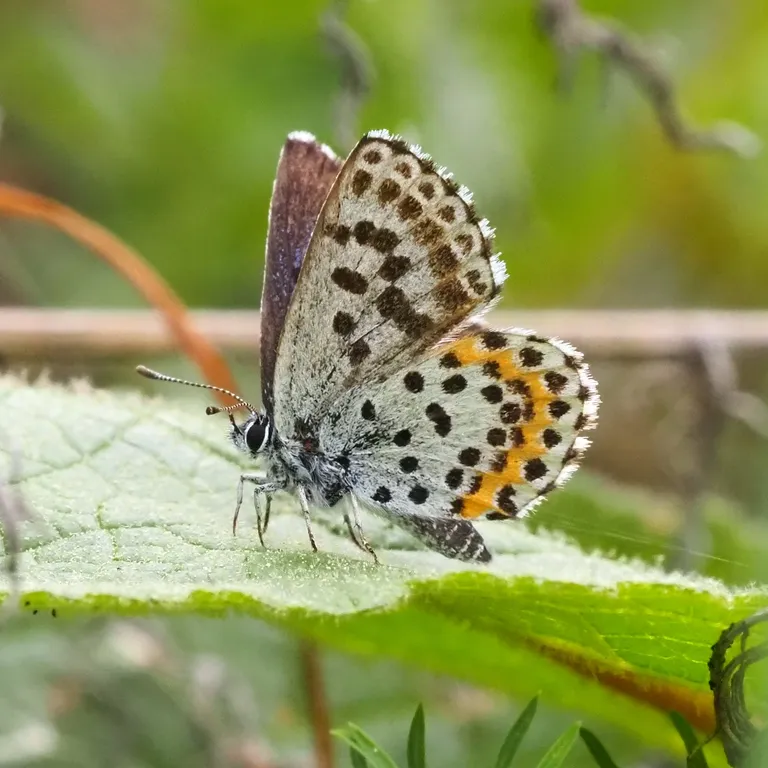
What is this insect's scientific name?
Scolitantides orion
